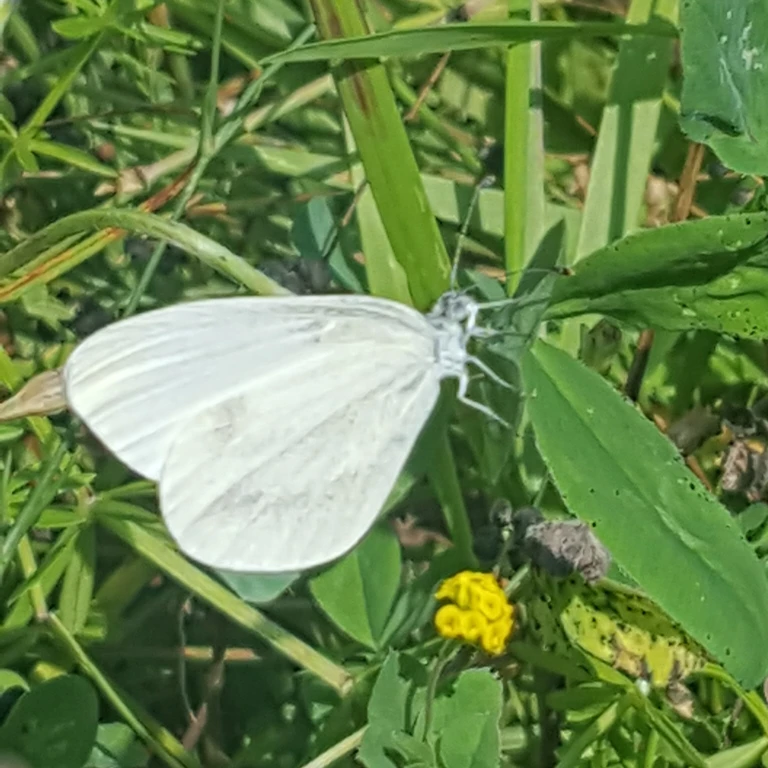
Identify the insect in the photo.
Leptidea sinapis/juvernica
